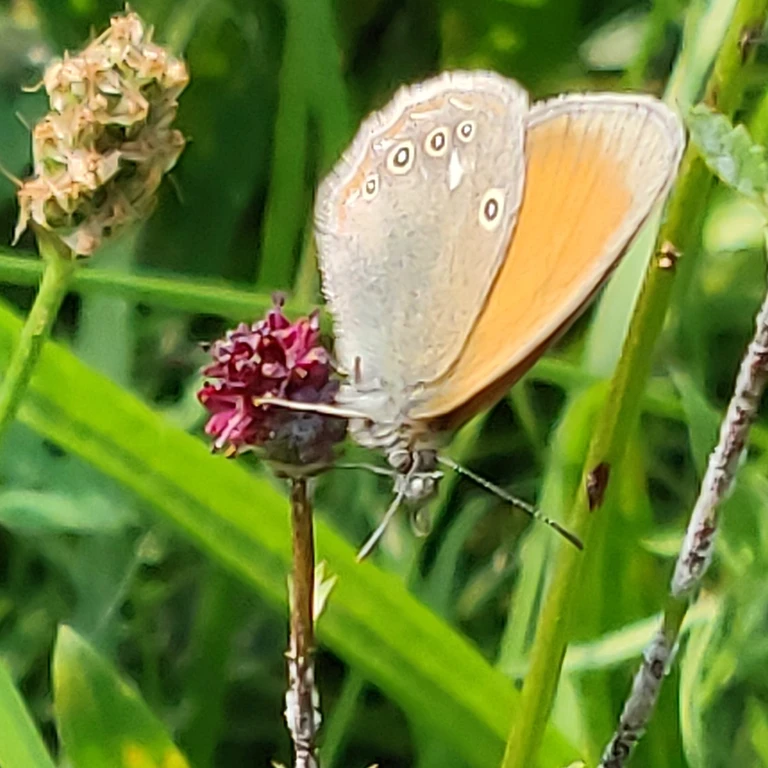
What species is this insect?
Coenonympha glycerion (also Coenonympha iphis)
